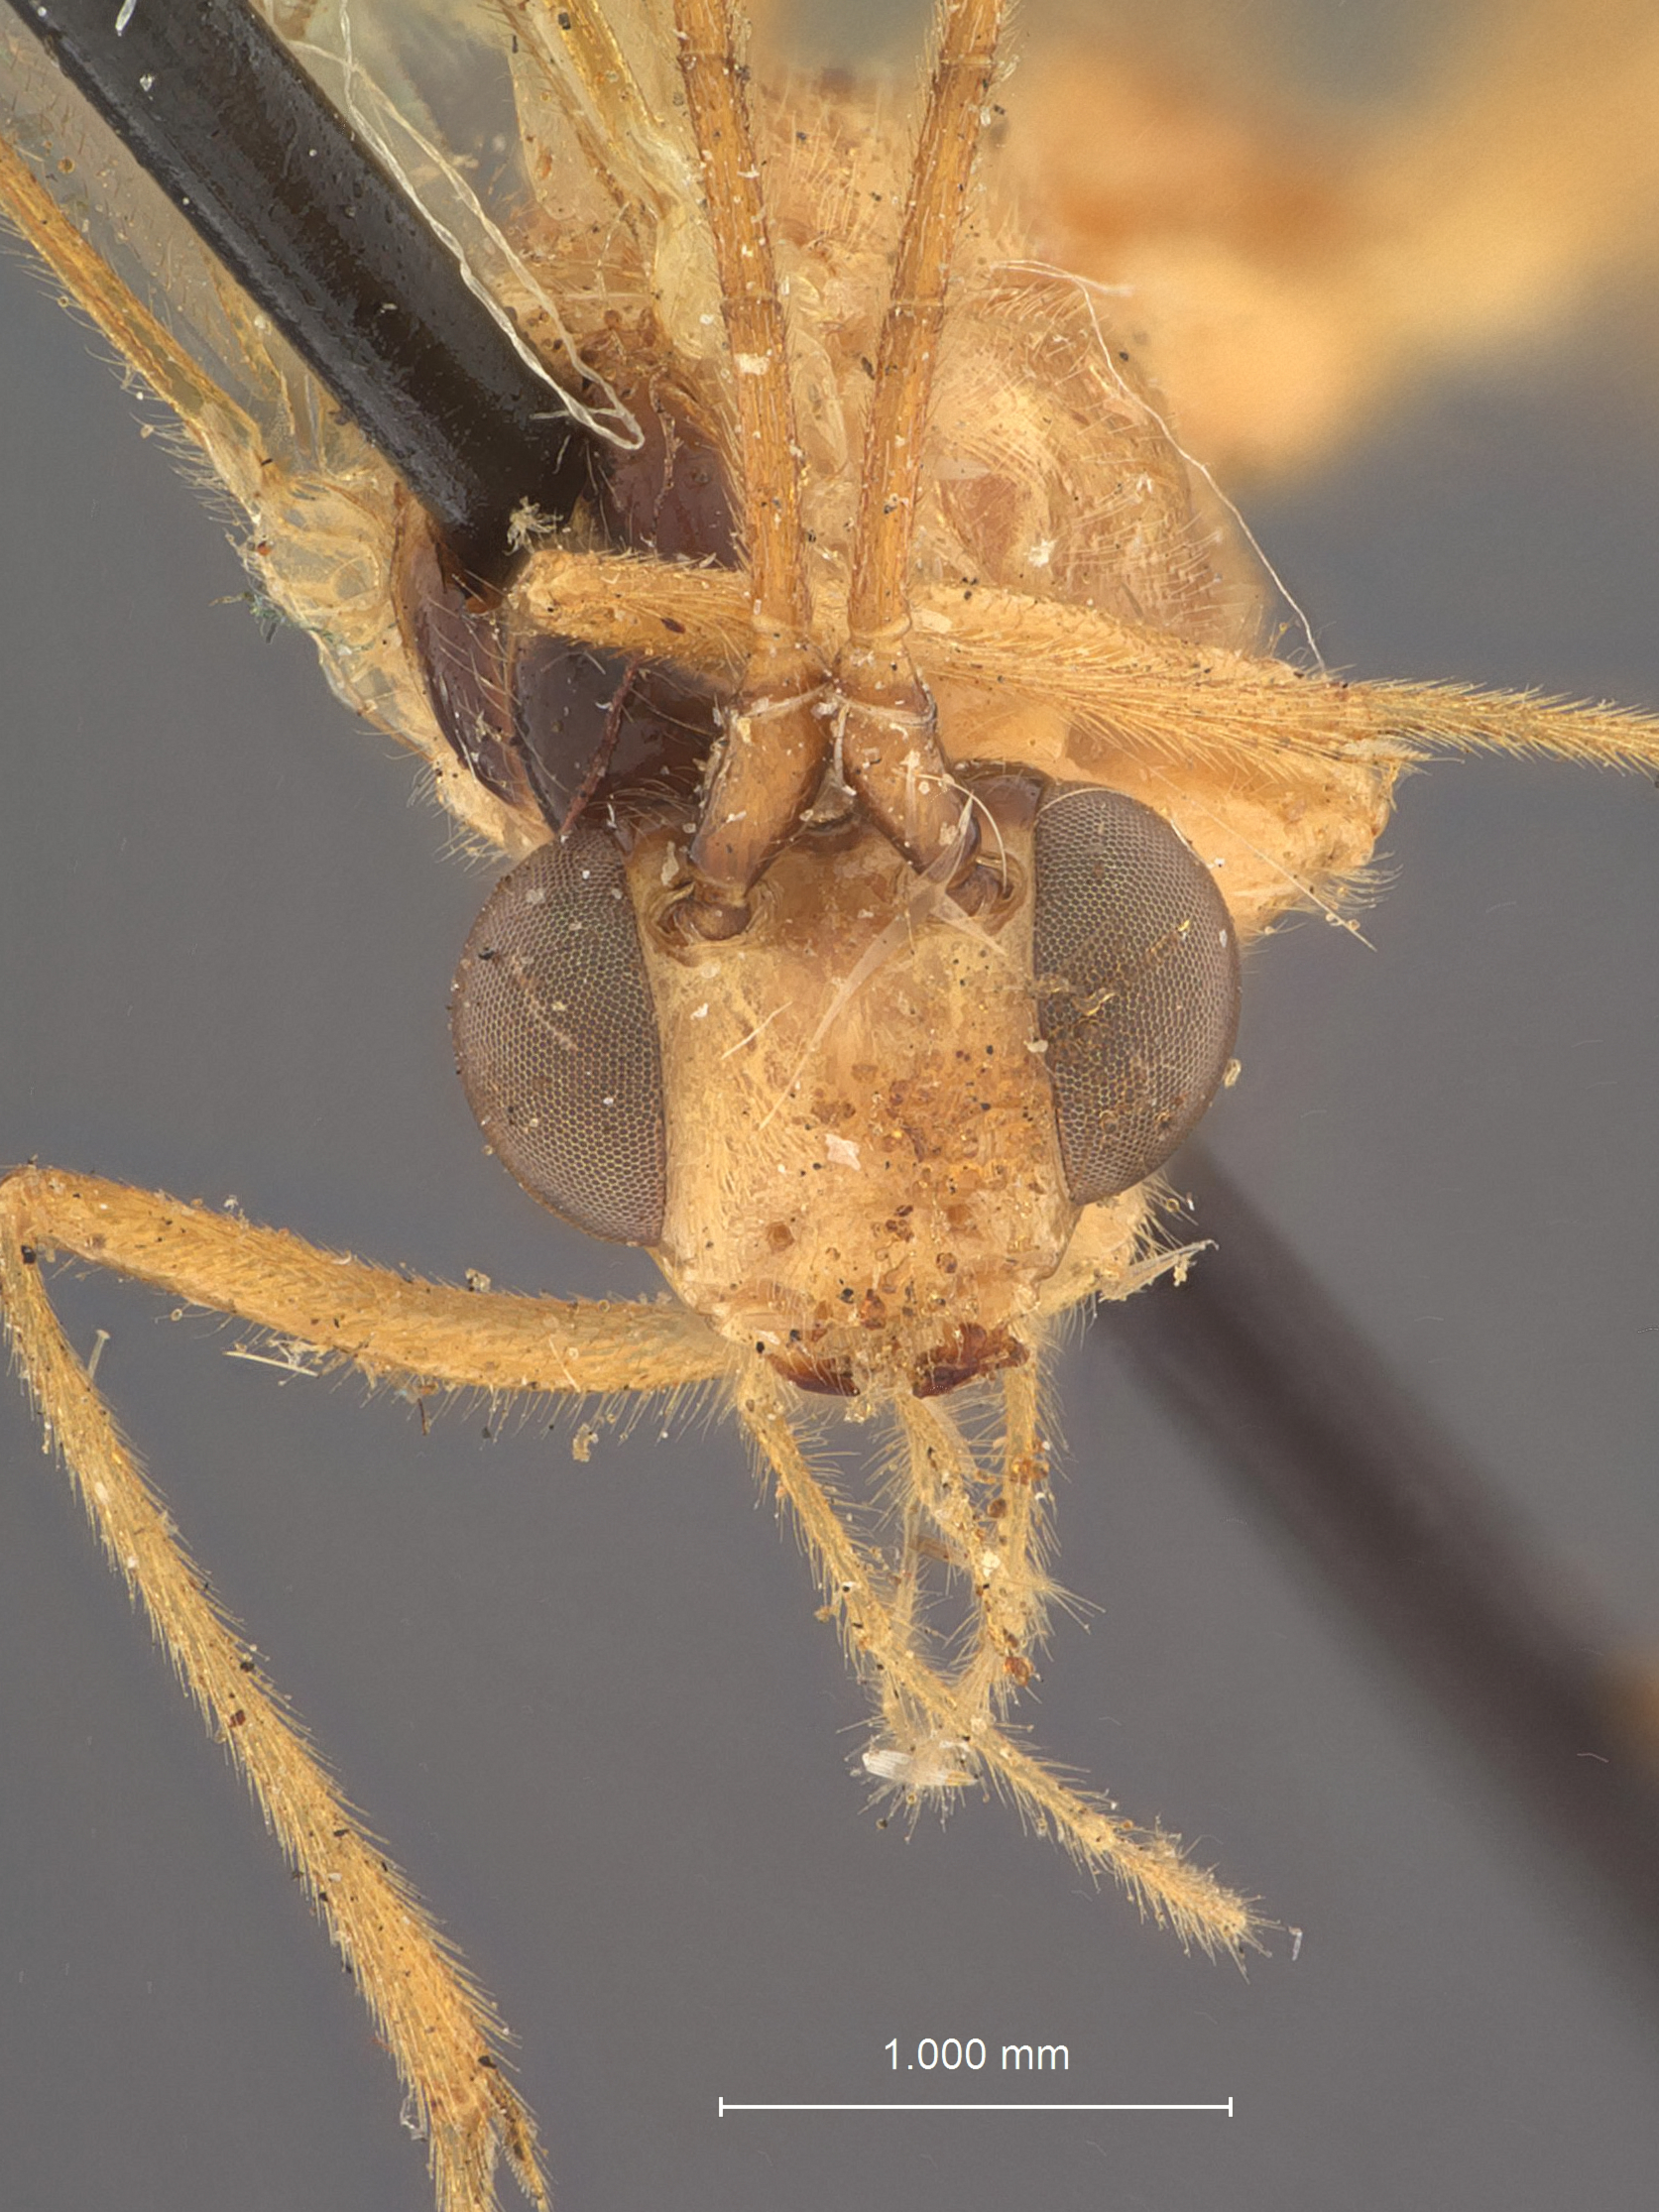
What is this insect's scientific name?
Macrocentrus texanus
